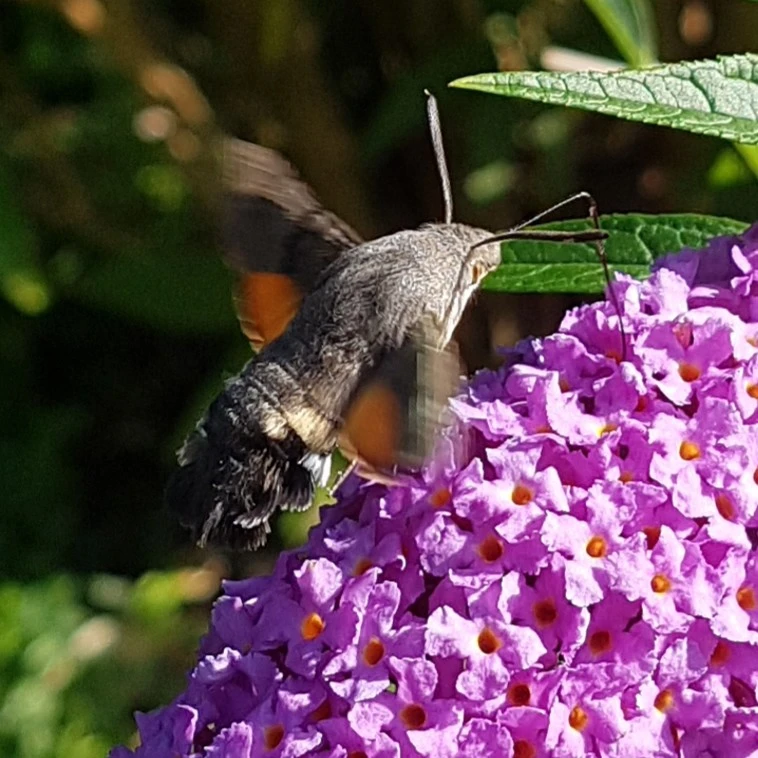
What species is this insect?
Macroglossum stellatarum
